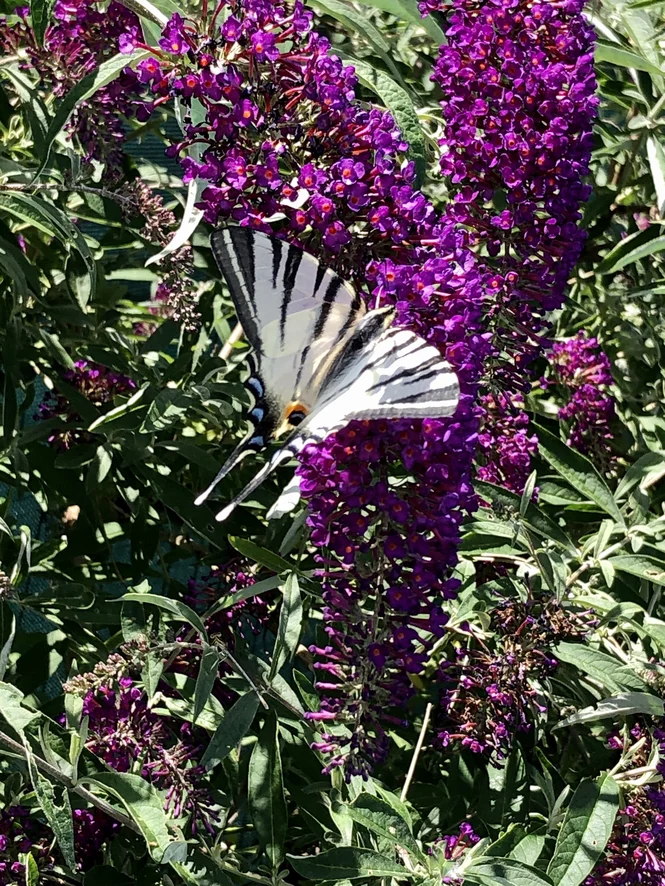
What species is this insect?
Iphiclides podalirius
